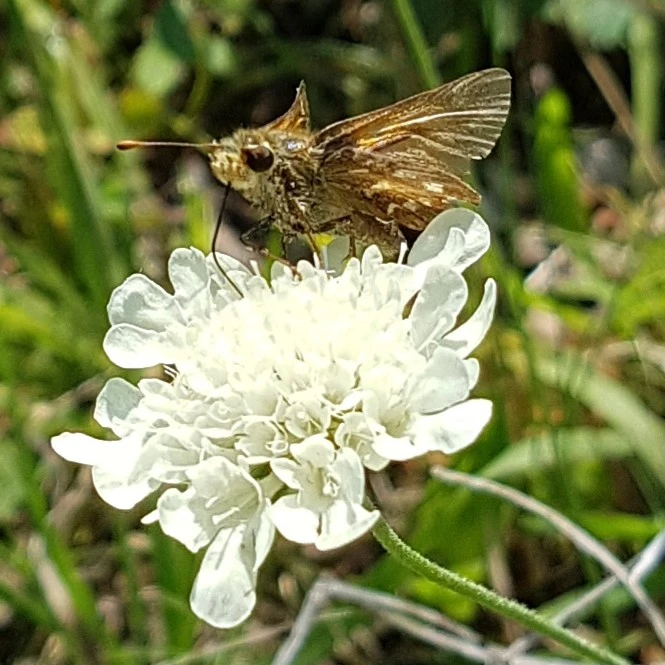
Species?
Hesperia comma
